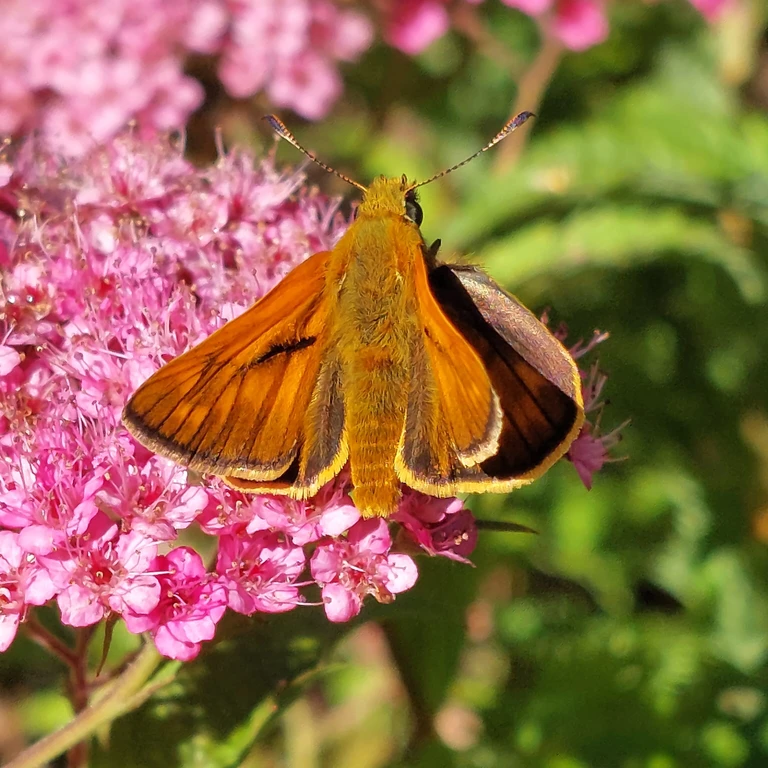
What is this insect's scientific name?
Ochlodes sylvanus (also Ochlodes venata)
